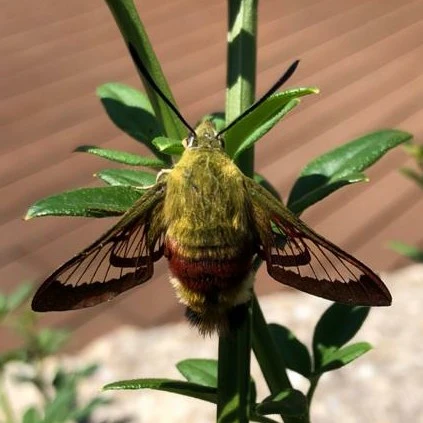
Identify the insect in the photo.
Hemaris fuciformis
